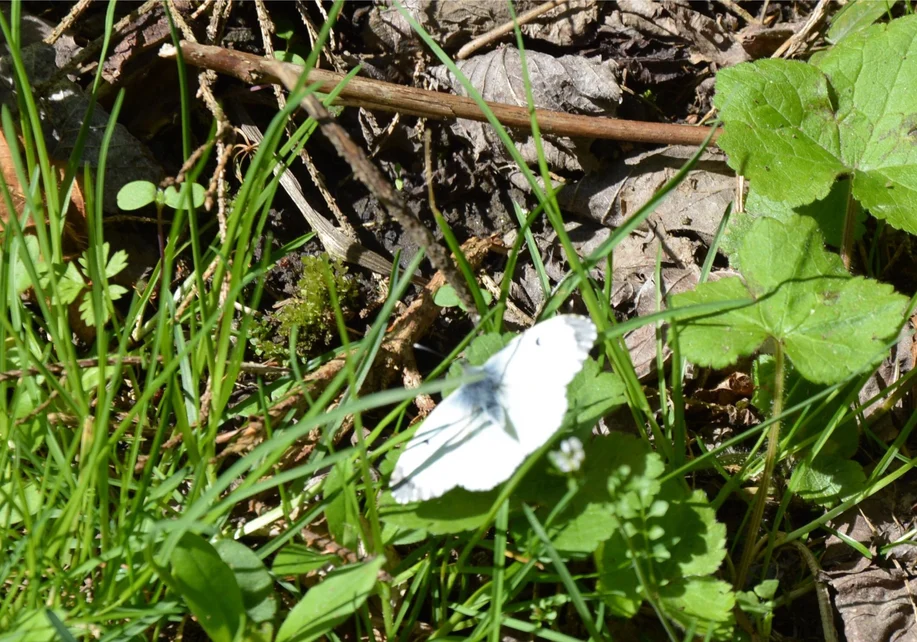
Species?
Anthocharis cardamines
